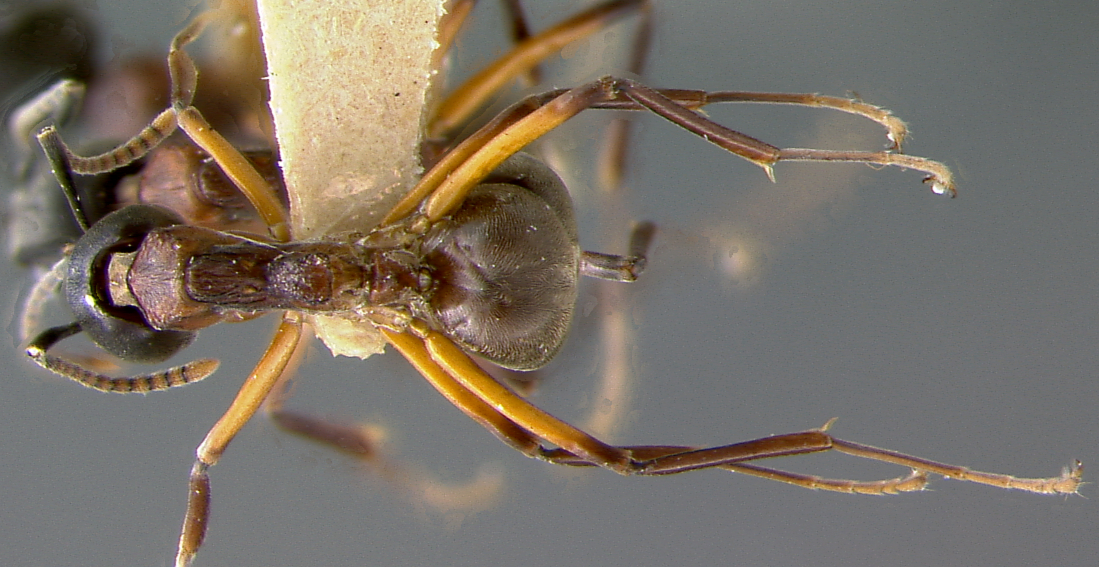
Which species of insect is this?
Dolichoderus feae
